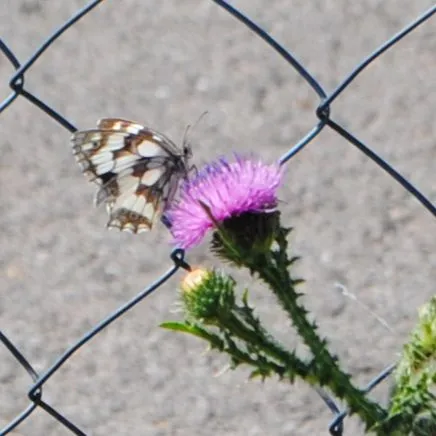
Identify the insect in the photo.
Melanargia galathea
